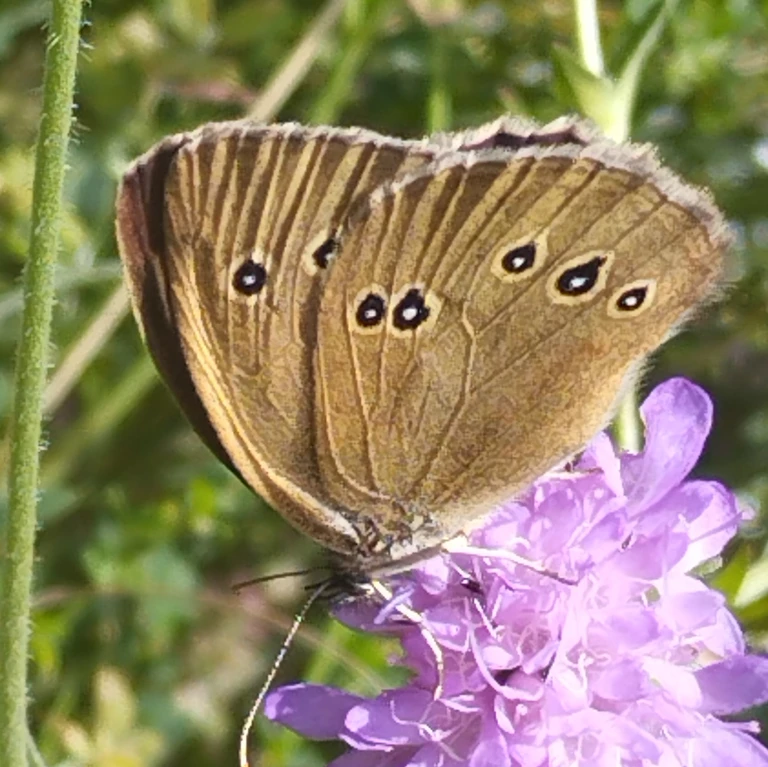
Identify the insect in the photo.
Aphantopus hyperantus
